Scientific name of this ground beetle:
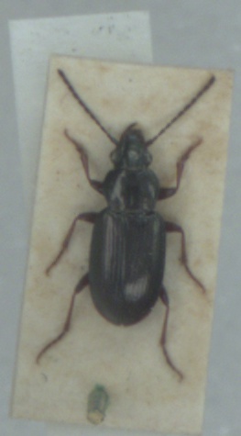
Pogonus chalceus
